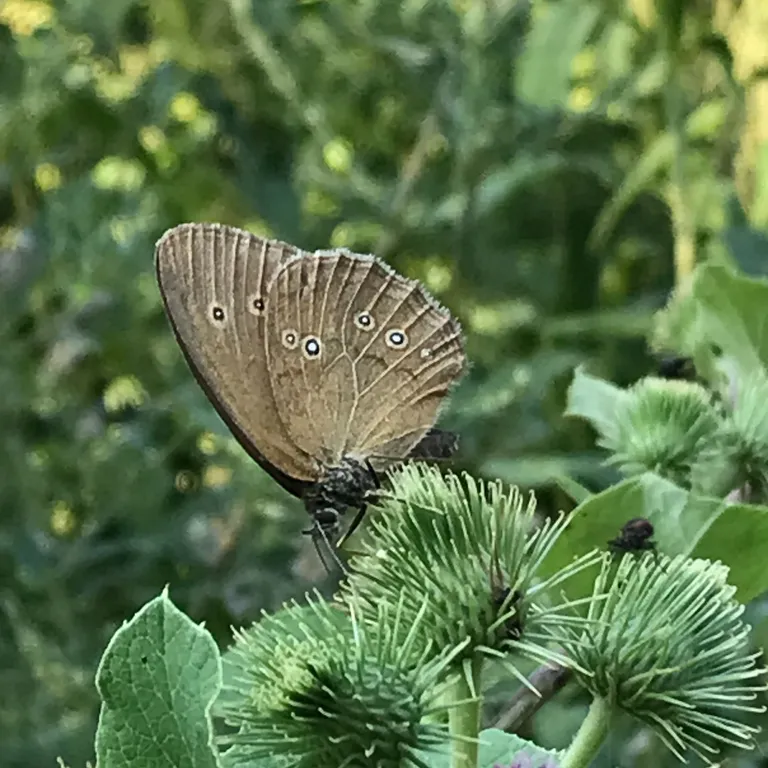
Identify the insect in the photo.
Aphantopus hyperantus
